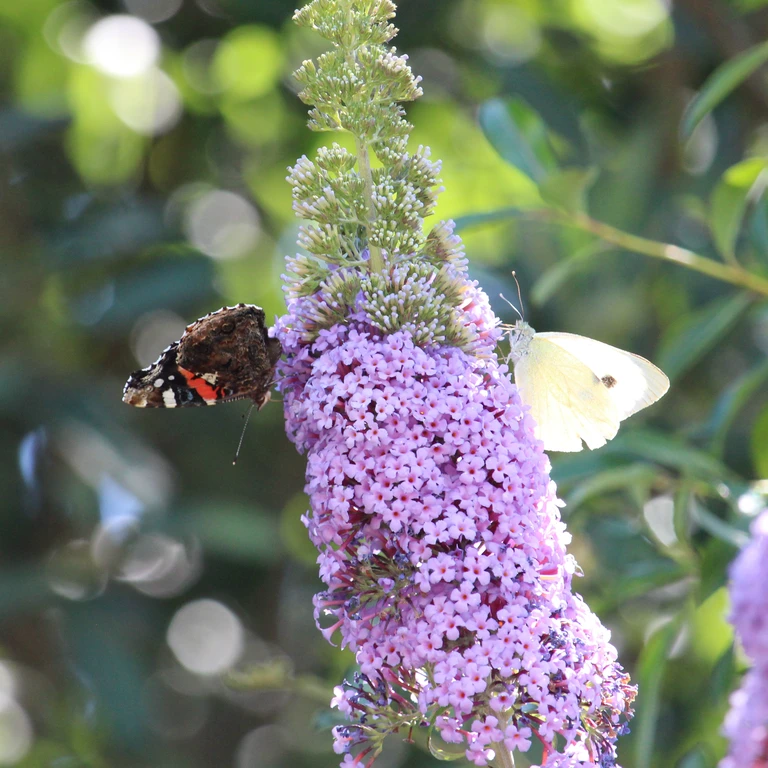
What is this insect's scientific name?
Vanessa atalanta
